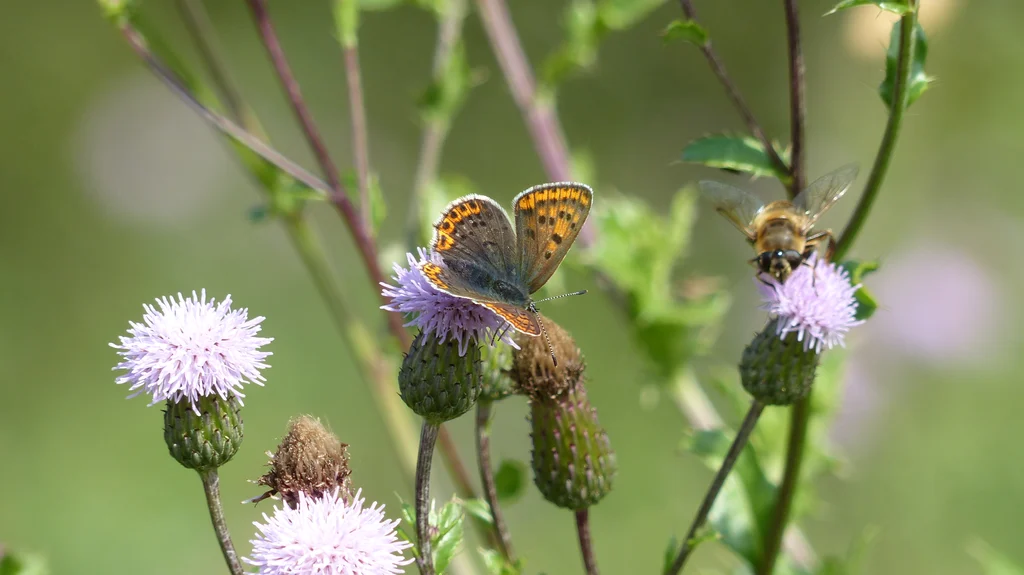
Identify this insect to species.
Lycaena tityrus (also Loweia tityrus)
